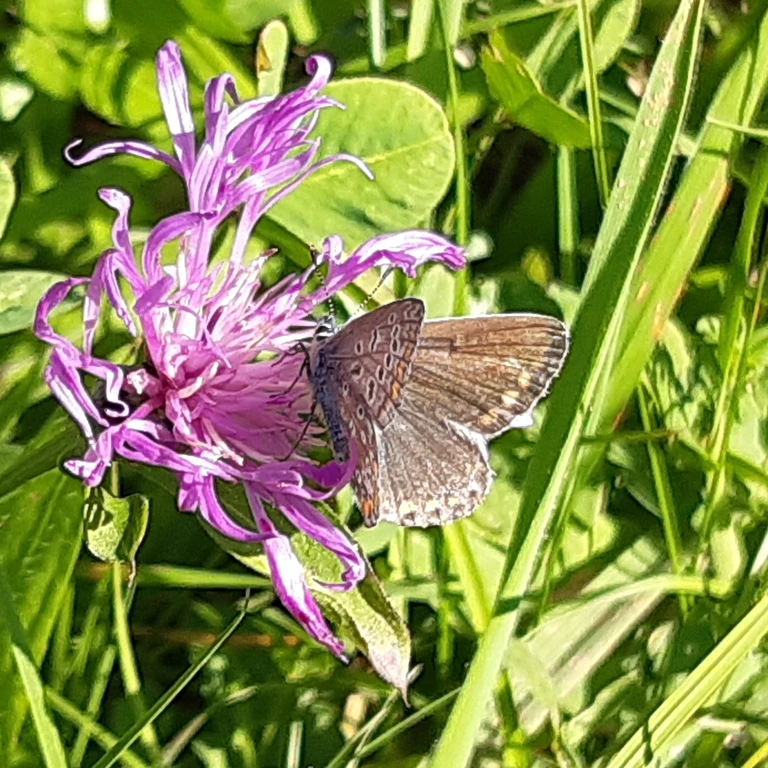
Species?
Polyommatus icarus
